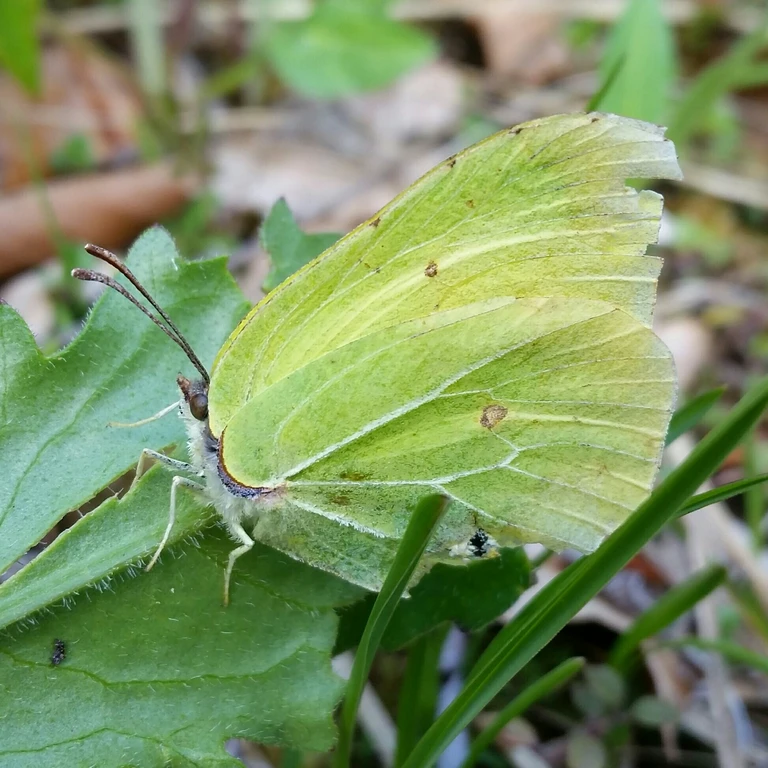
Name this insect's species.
Gonepteryx rhamni
